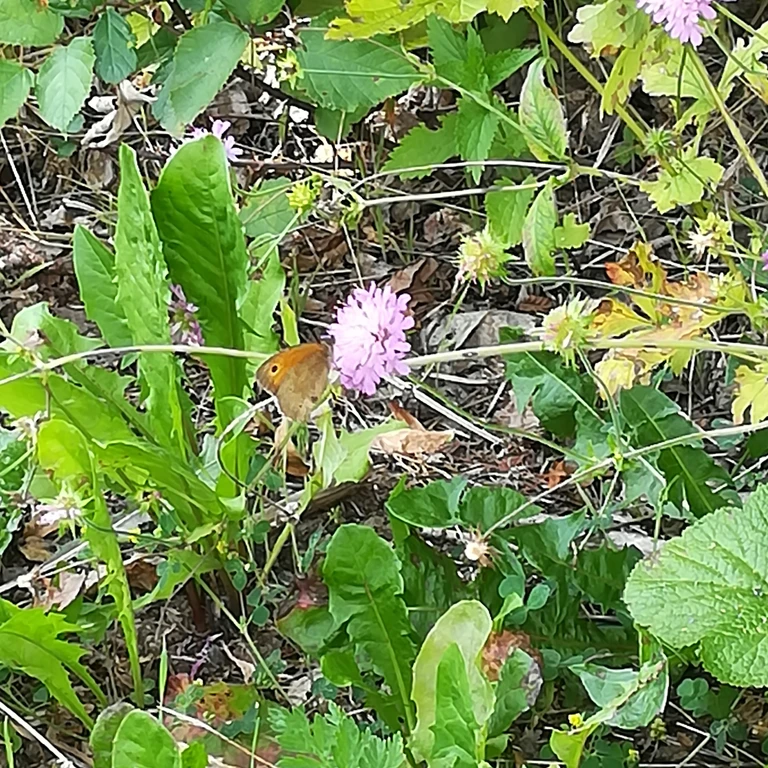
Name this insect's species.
Maniola jurtina
